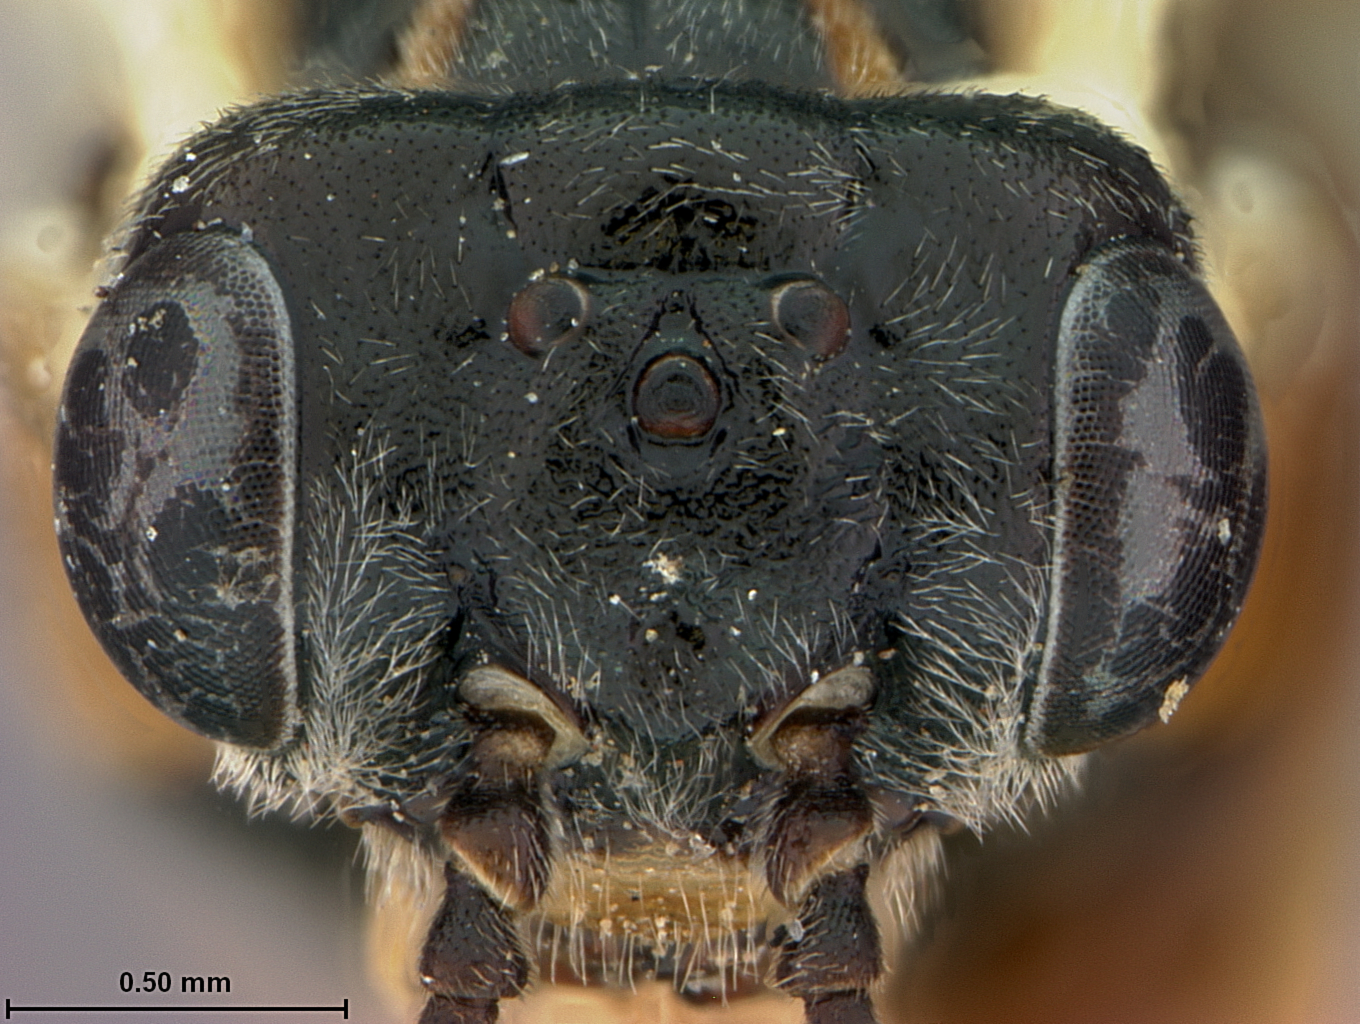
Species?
Periclista hicoriae
